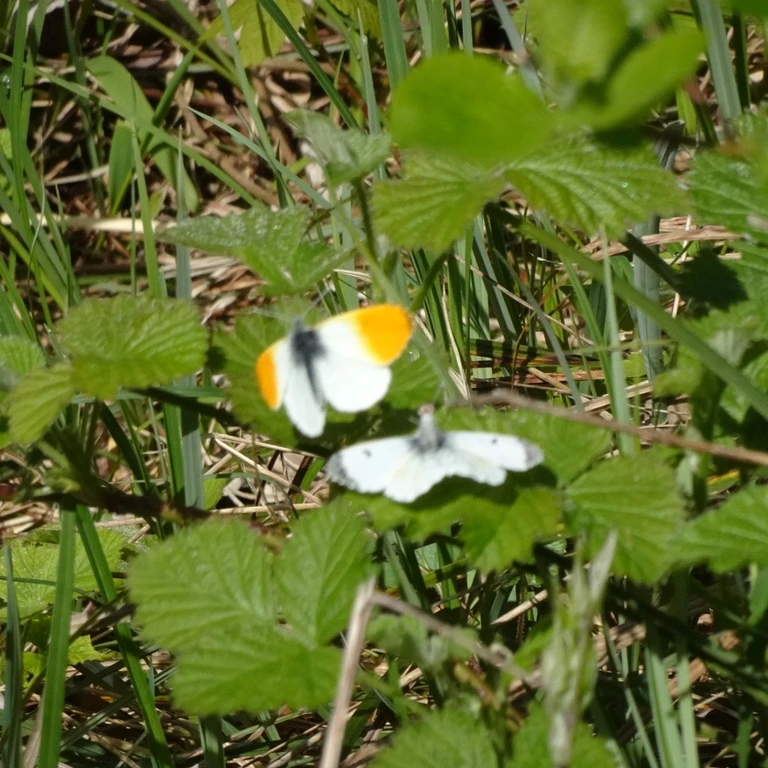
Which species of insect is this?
Anthocharis cardamines
